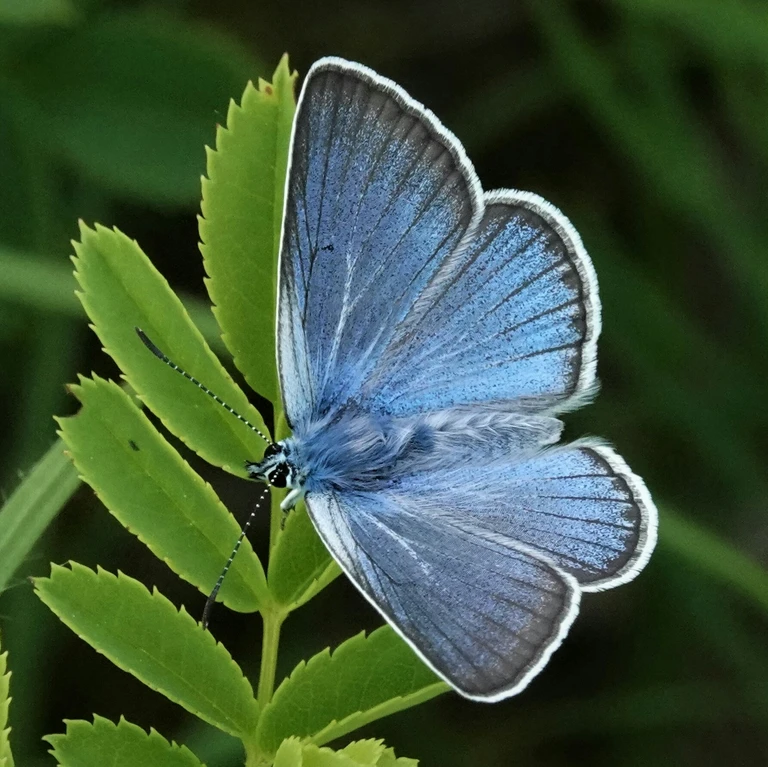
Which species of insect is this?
Polyommatus amandus (also Plebejus amanda)
